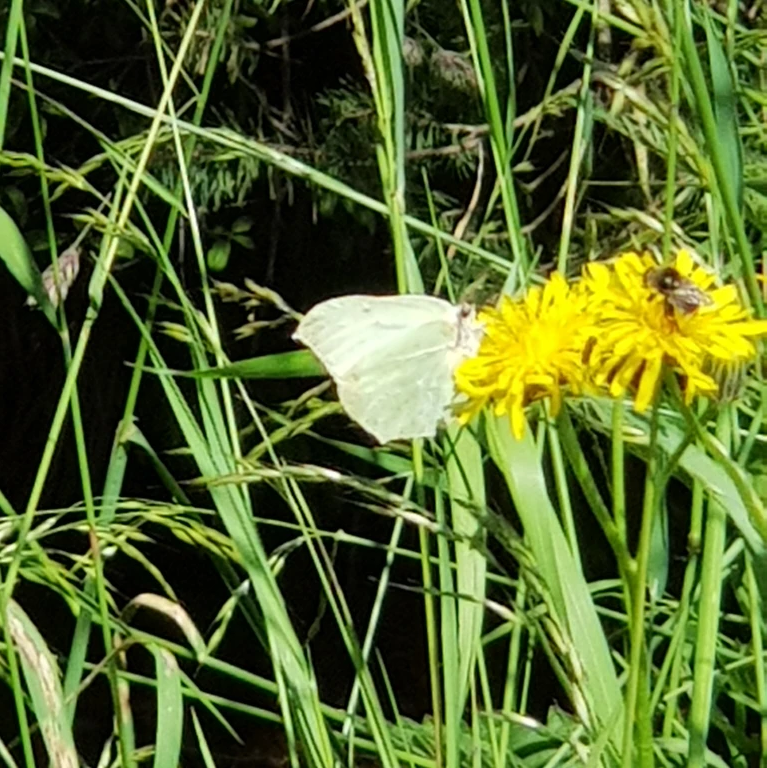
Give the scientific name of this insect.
Gonepteryx rhamni
